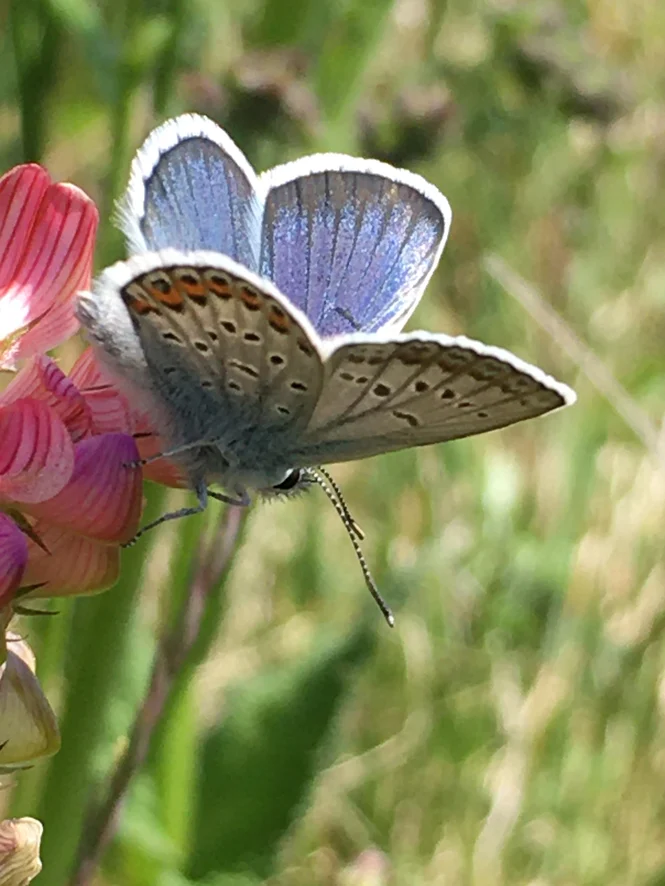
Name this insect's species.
Plebejus argus
